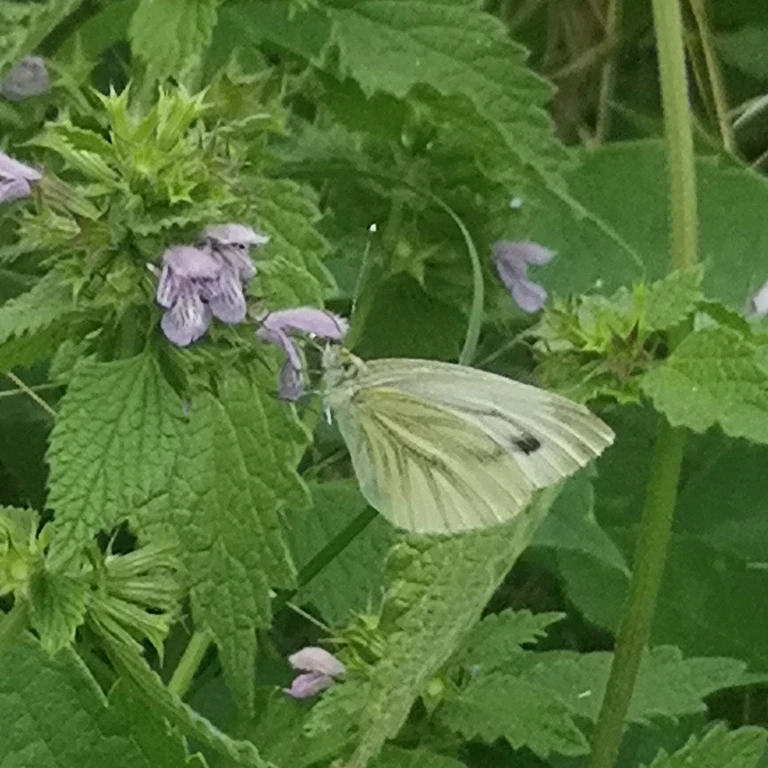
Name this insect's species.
Pieris napi
